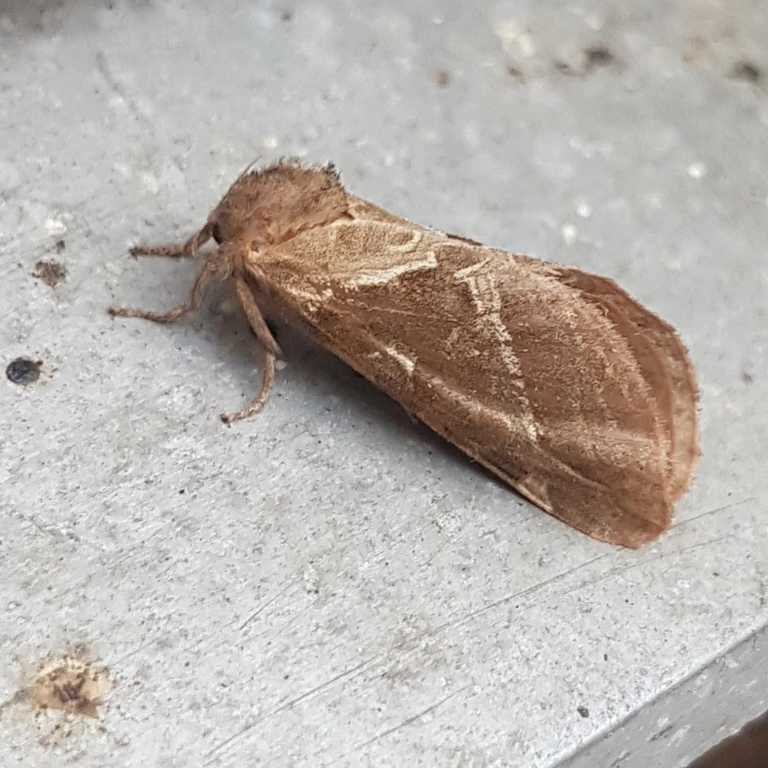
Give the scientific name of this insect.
Triodia sylvina
